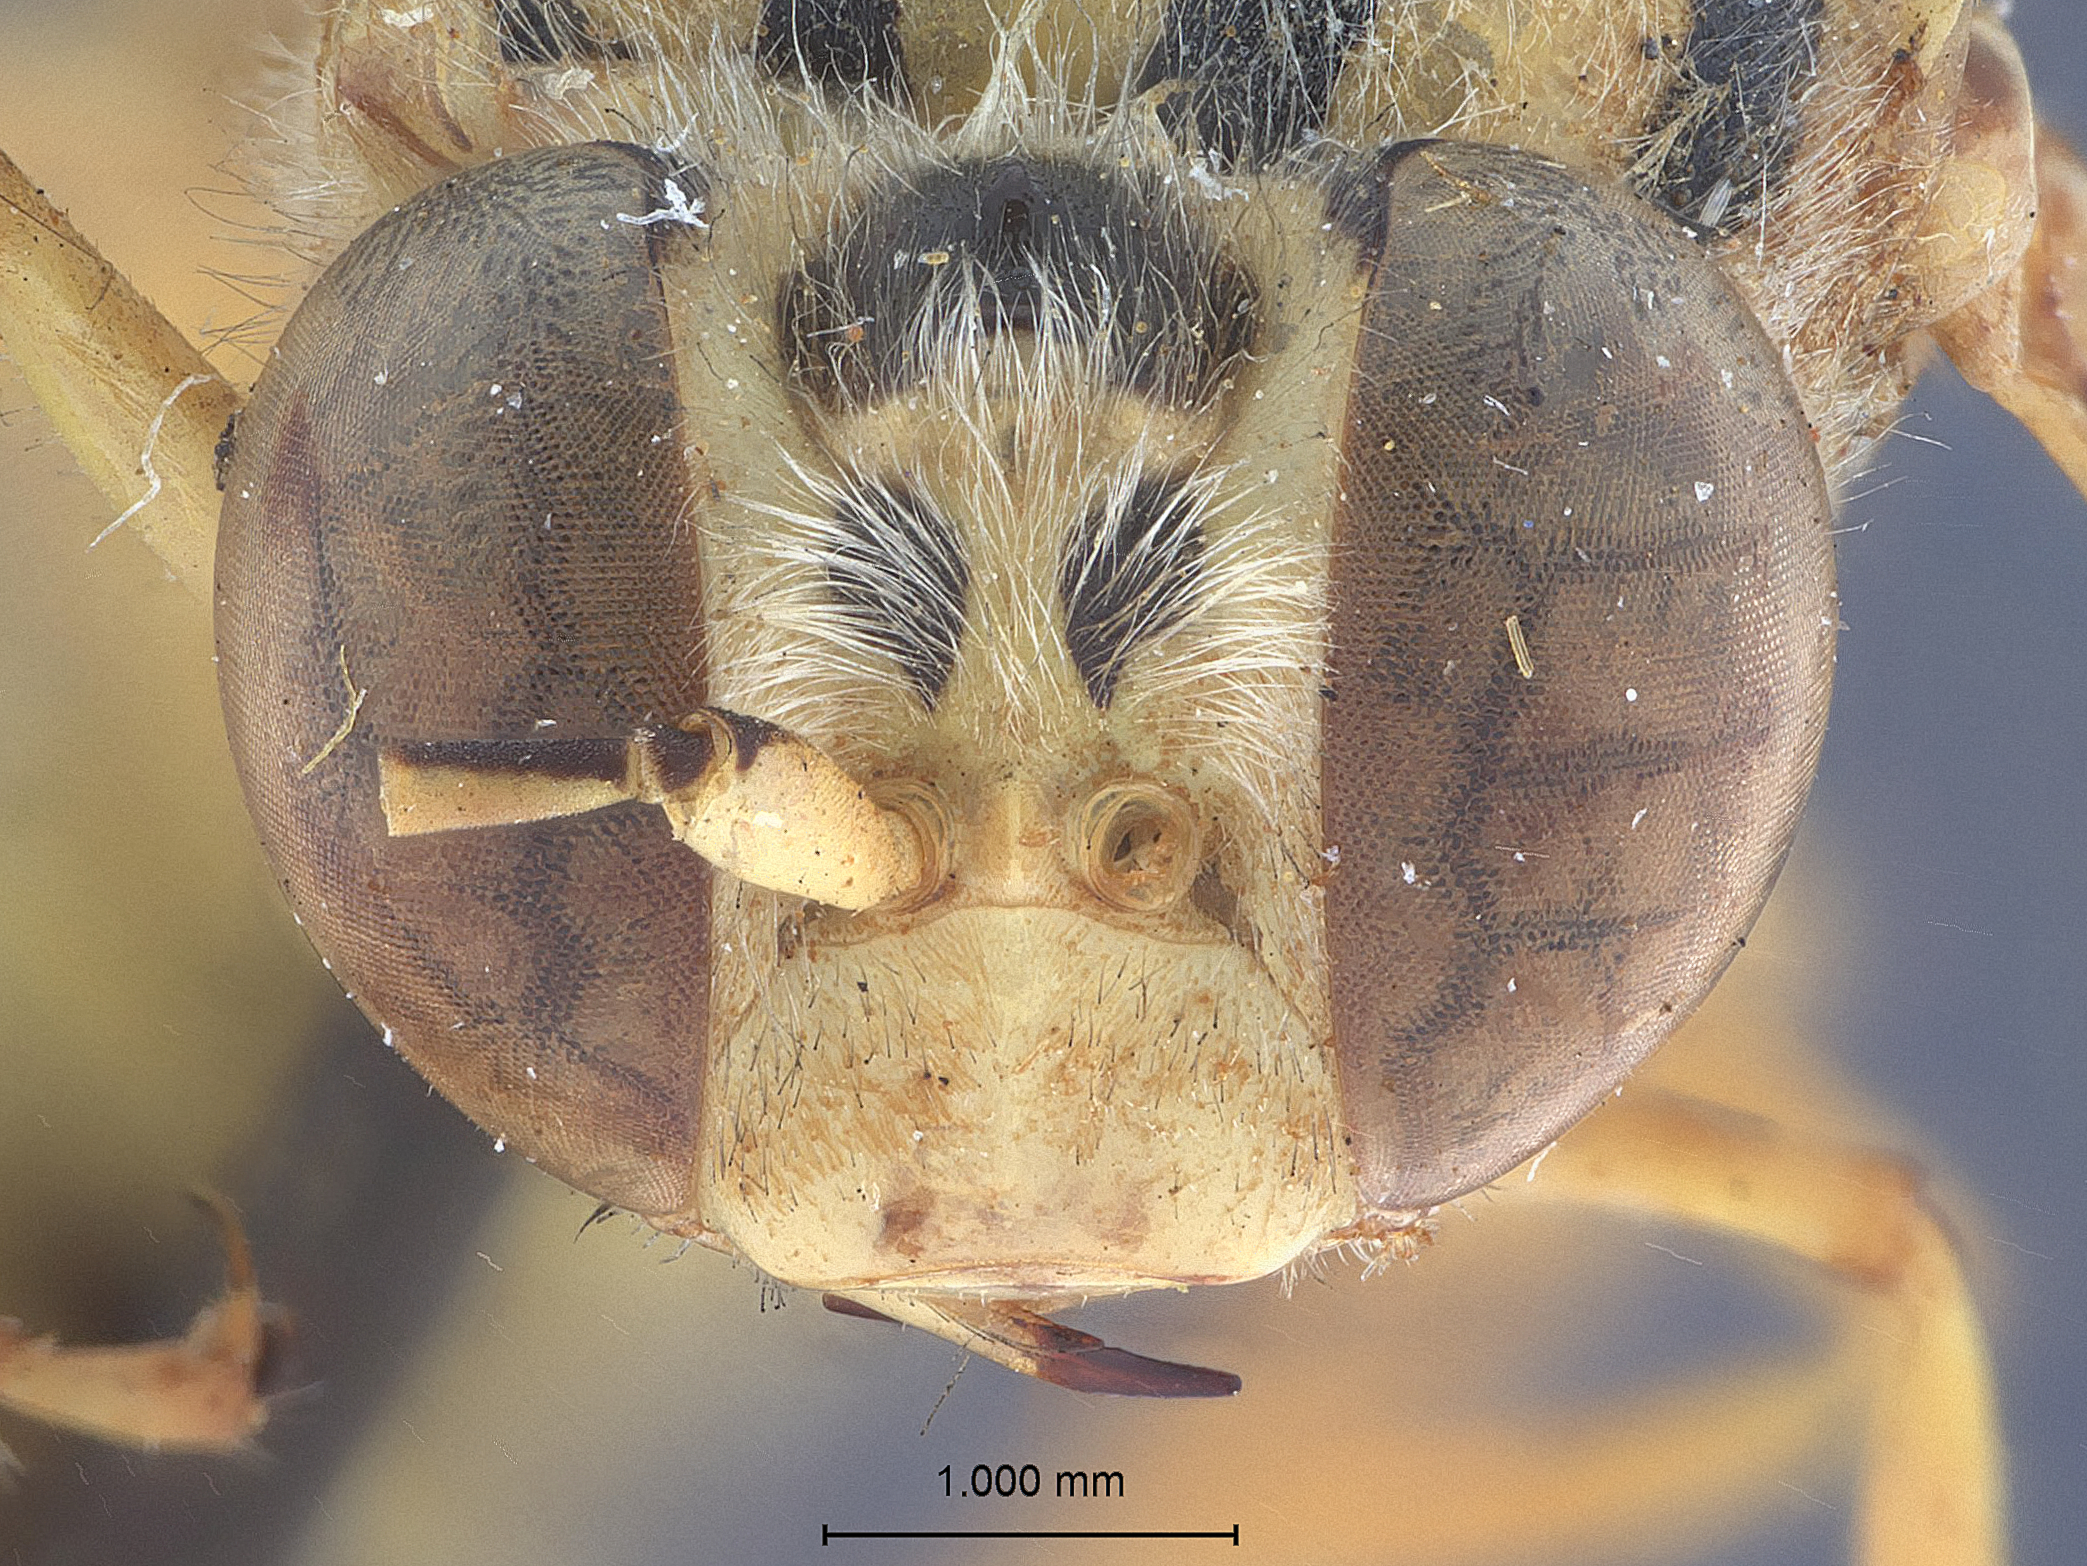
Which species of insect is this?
Bembix seculata
